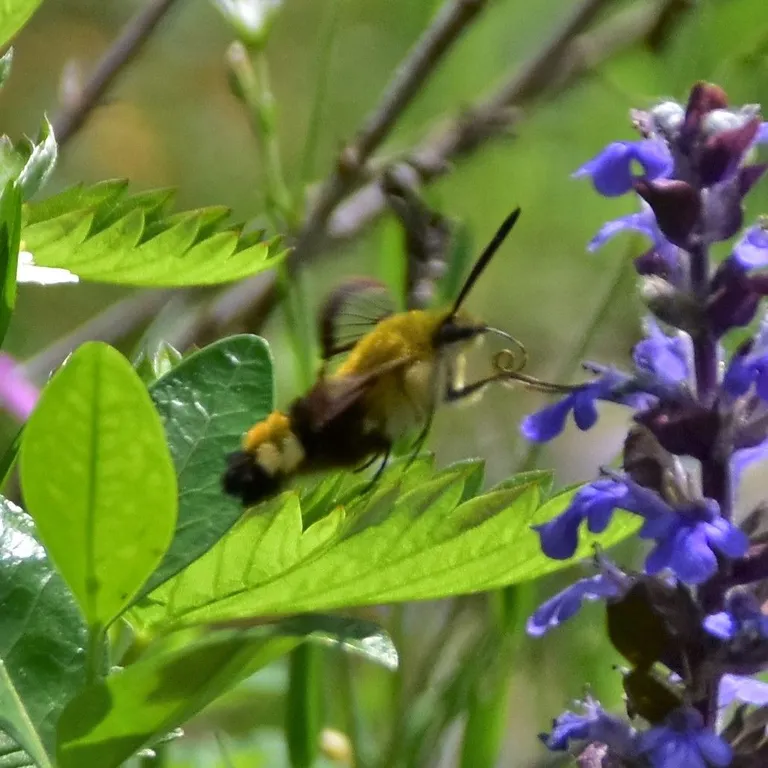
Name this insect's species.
Hemaris fuciformis
